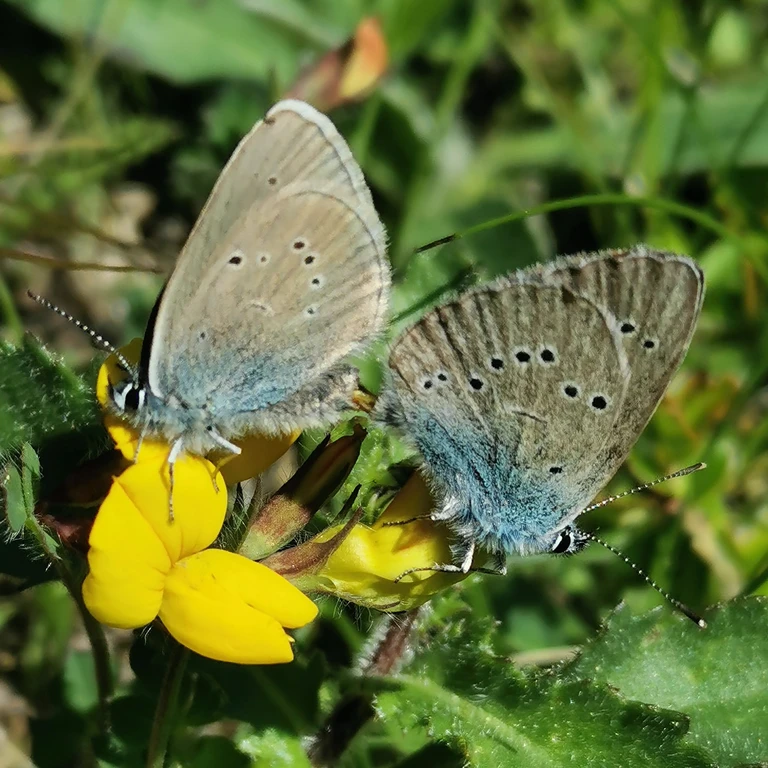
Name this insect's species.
Cyaniris semiargus
